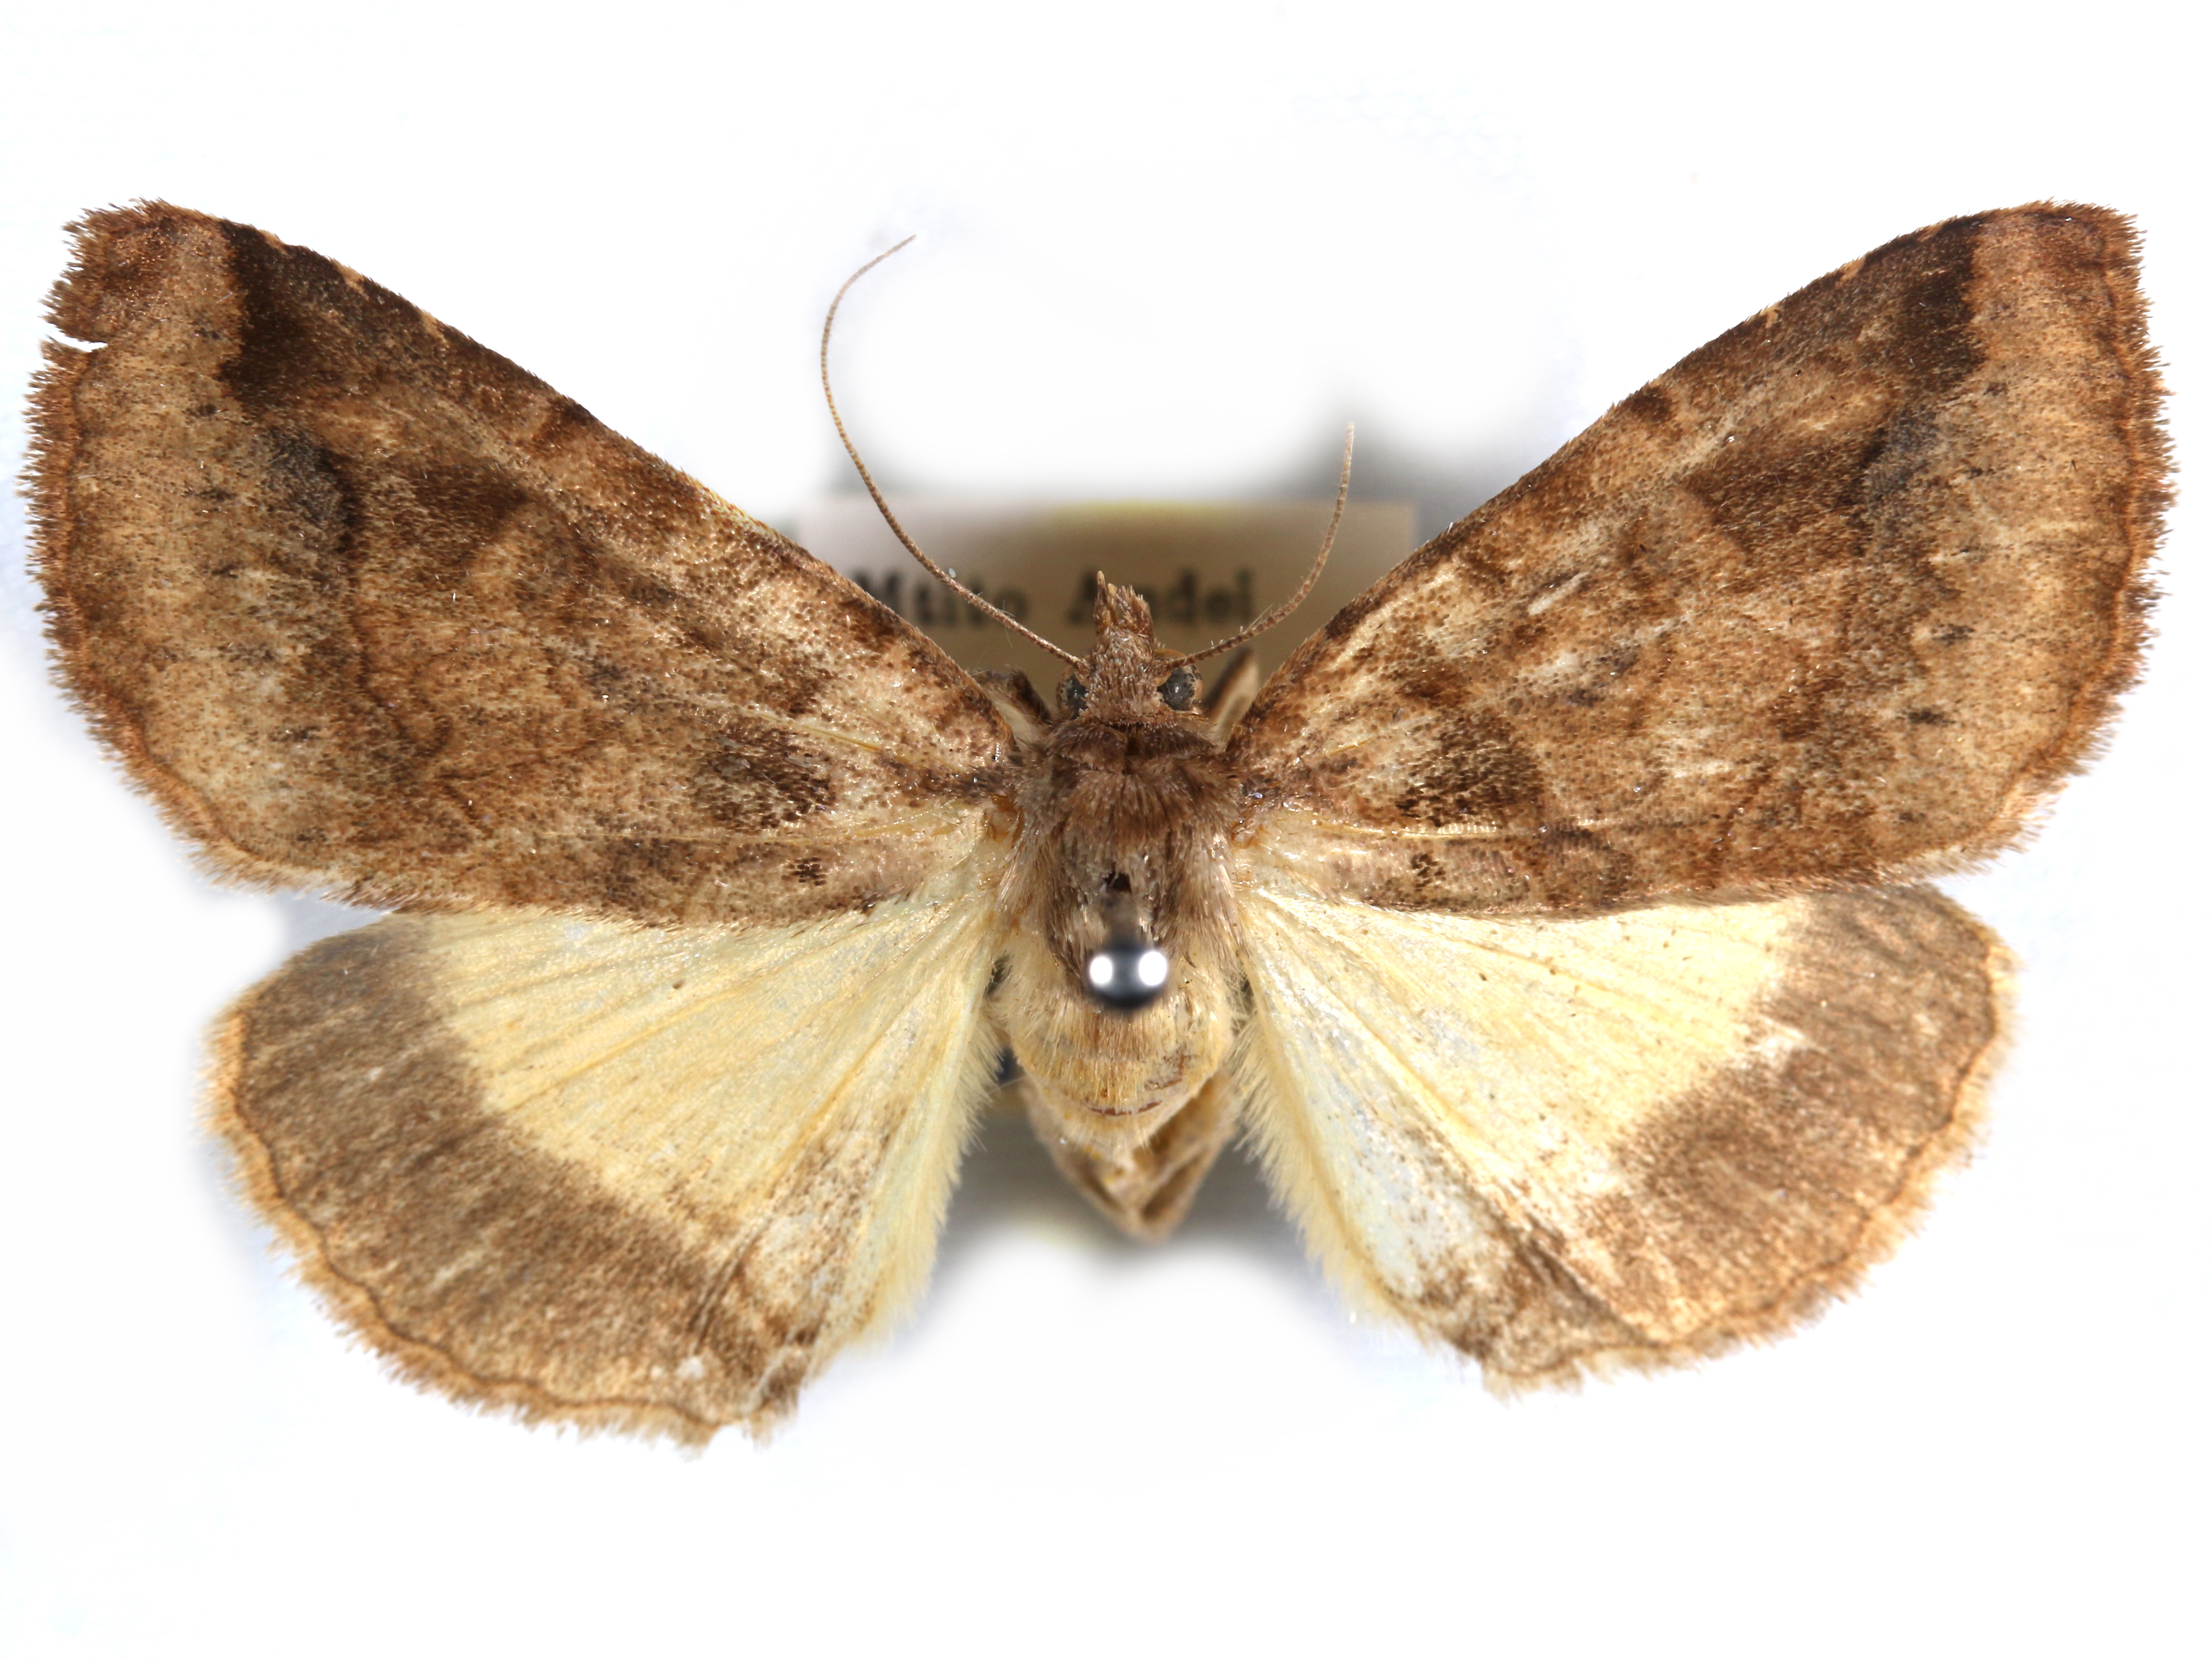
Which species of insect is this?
Remigiodes remigina
